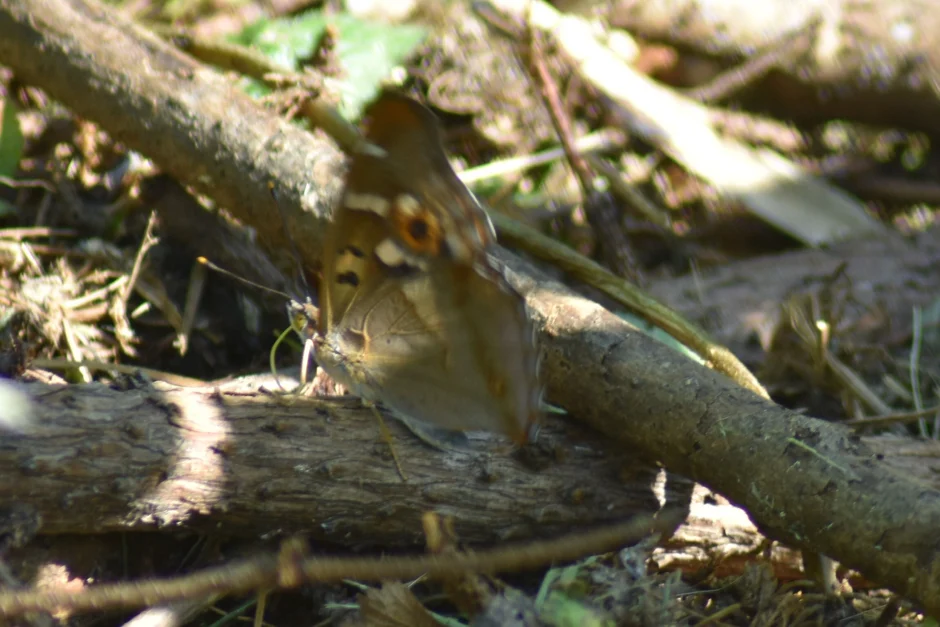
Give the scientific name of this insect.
Apatura ilia
